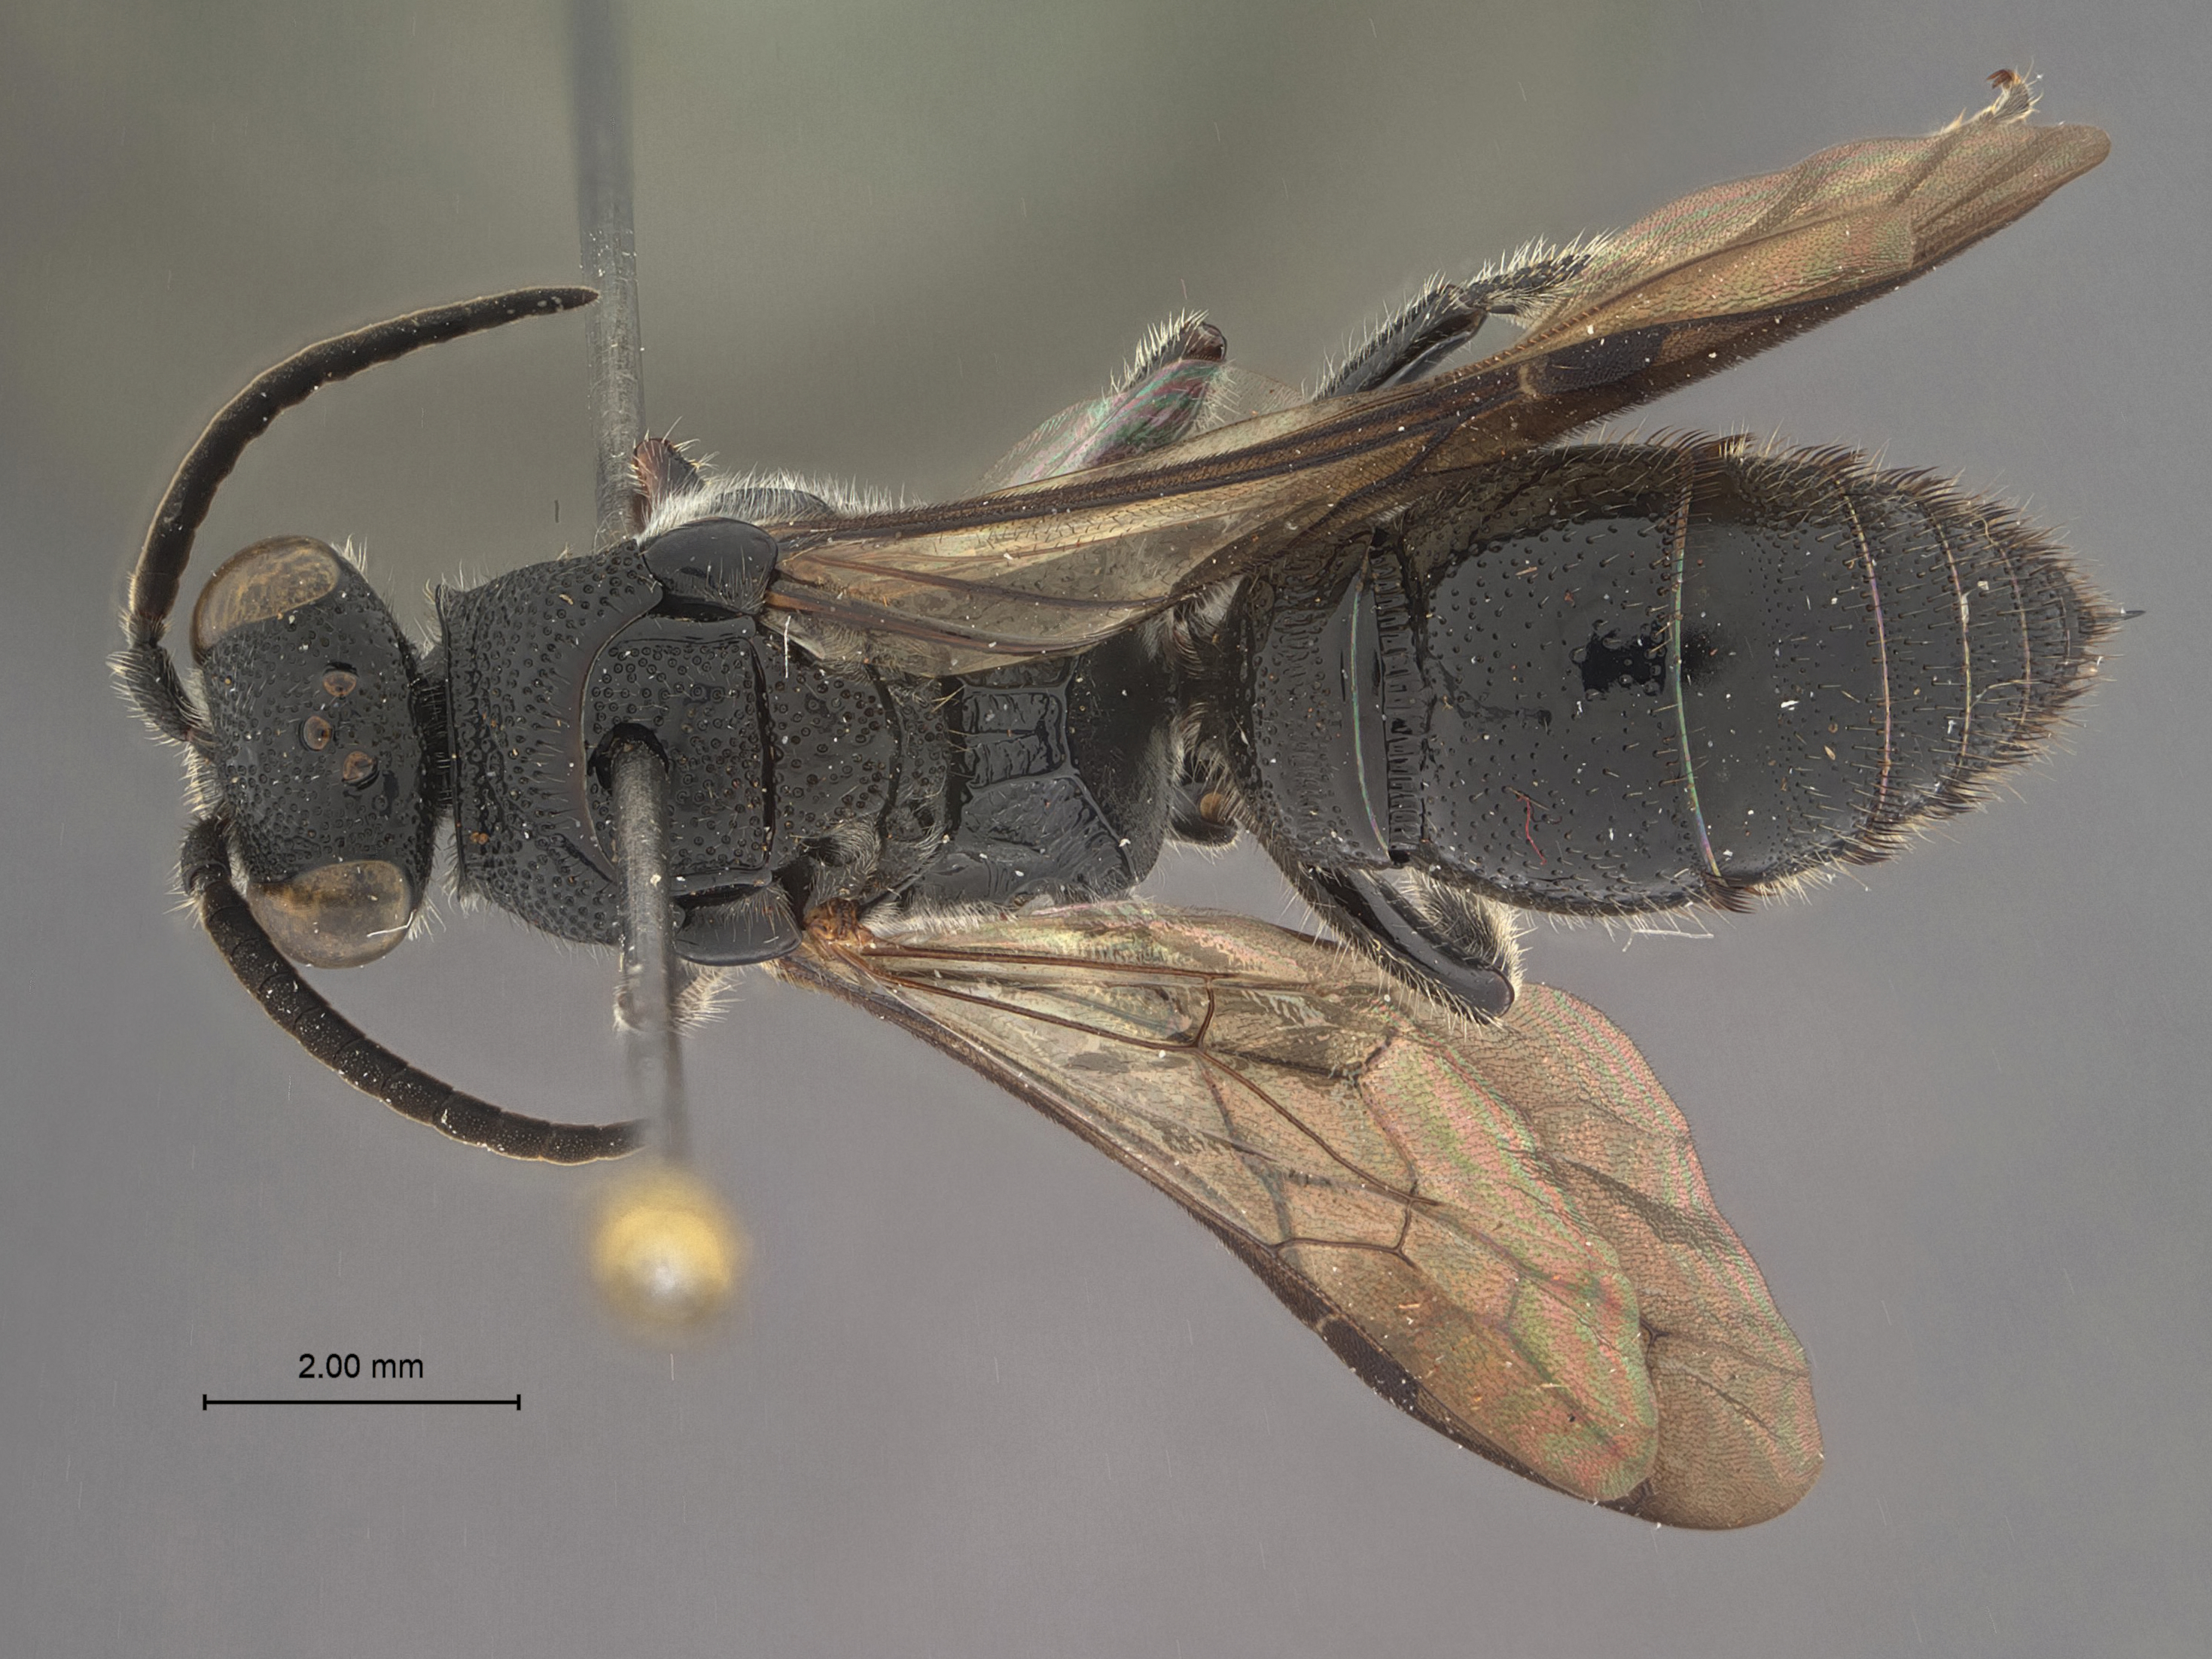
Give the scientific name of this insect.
Tiphia vallicola
